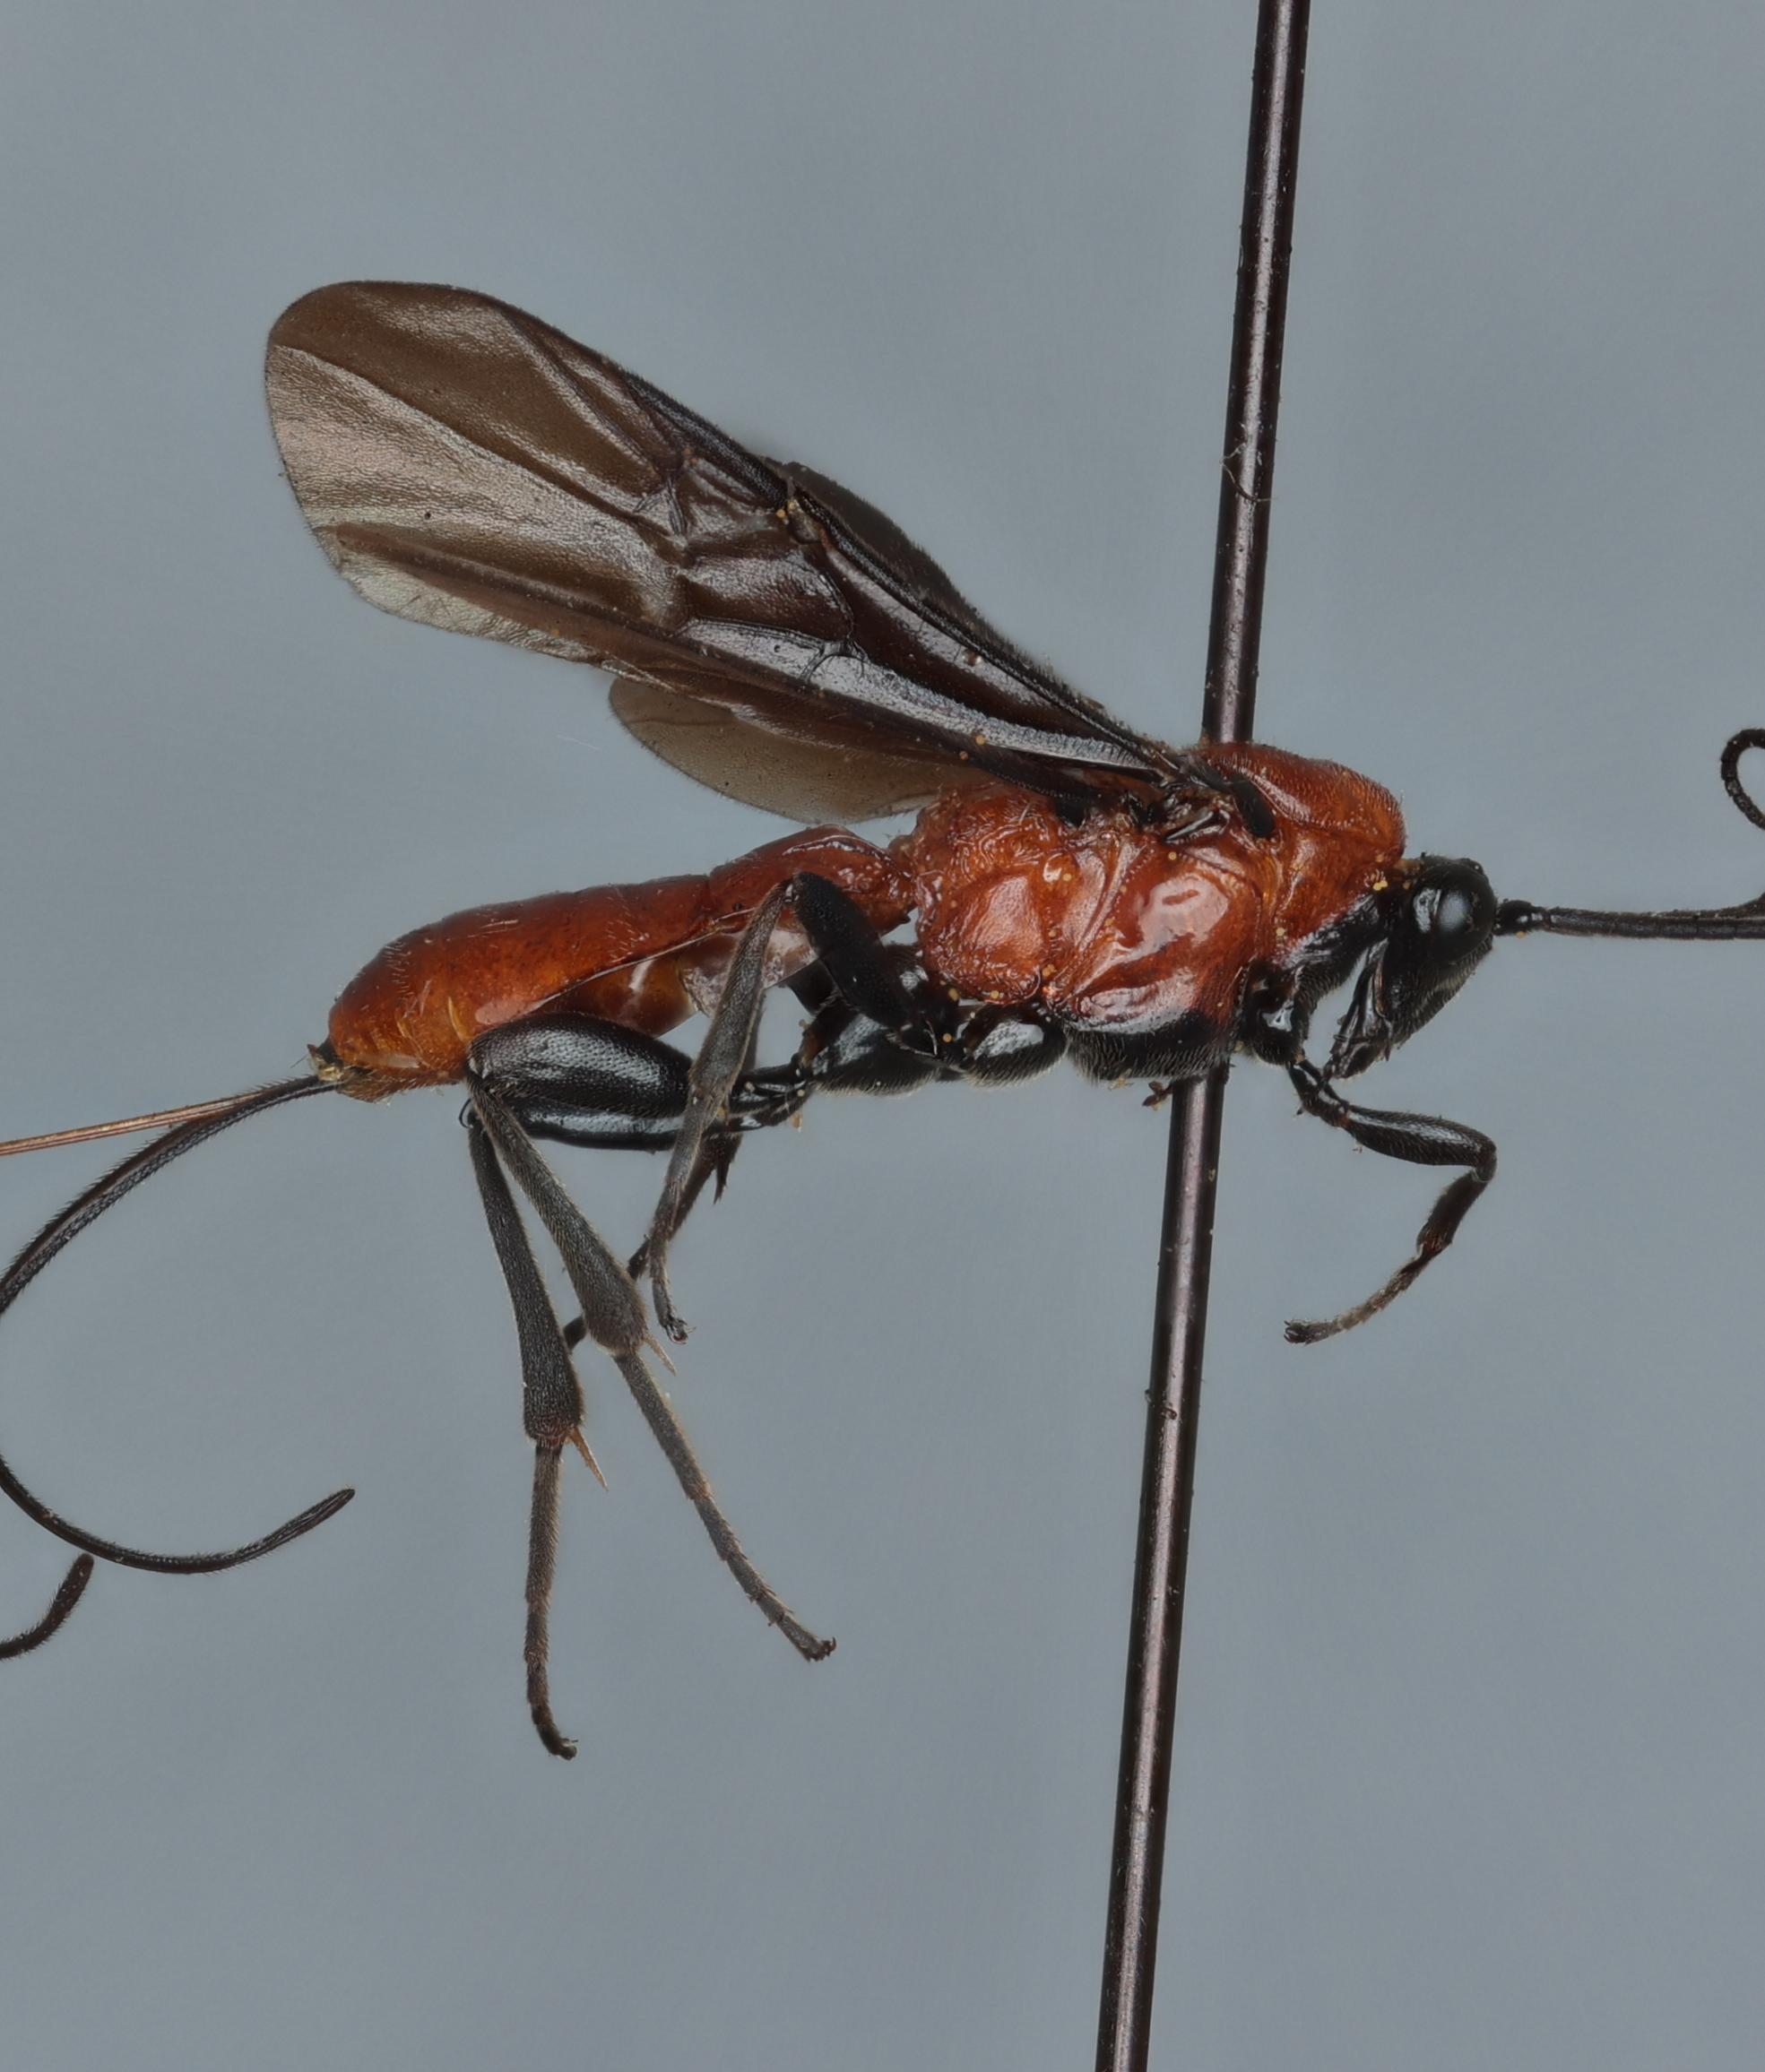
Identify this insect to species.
Bassus crassicornis
